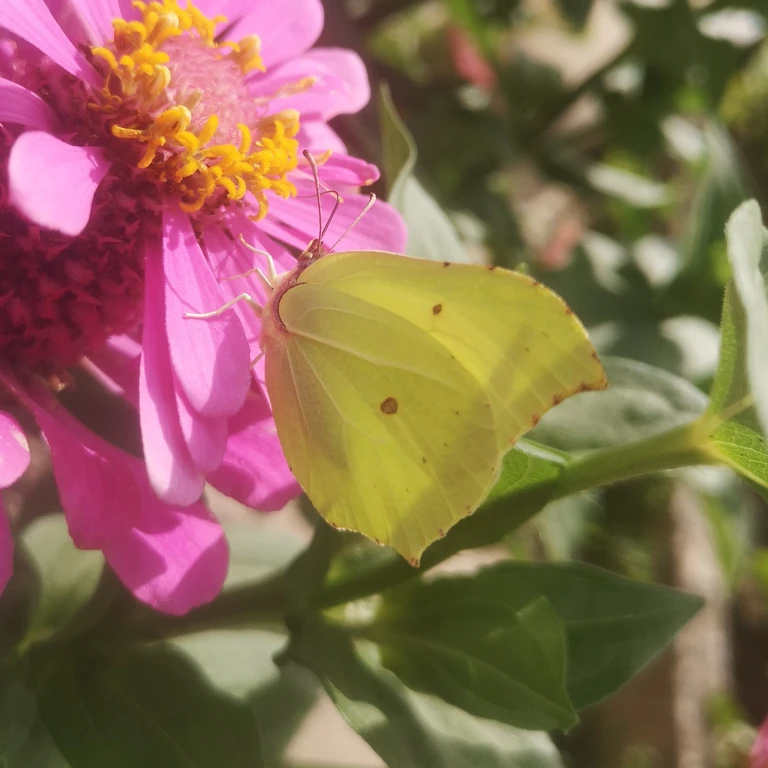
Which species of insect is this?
Gonepteryx rhamni
